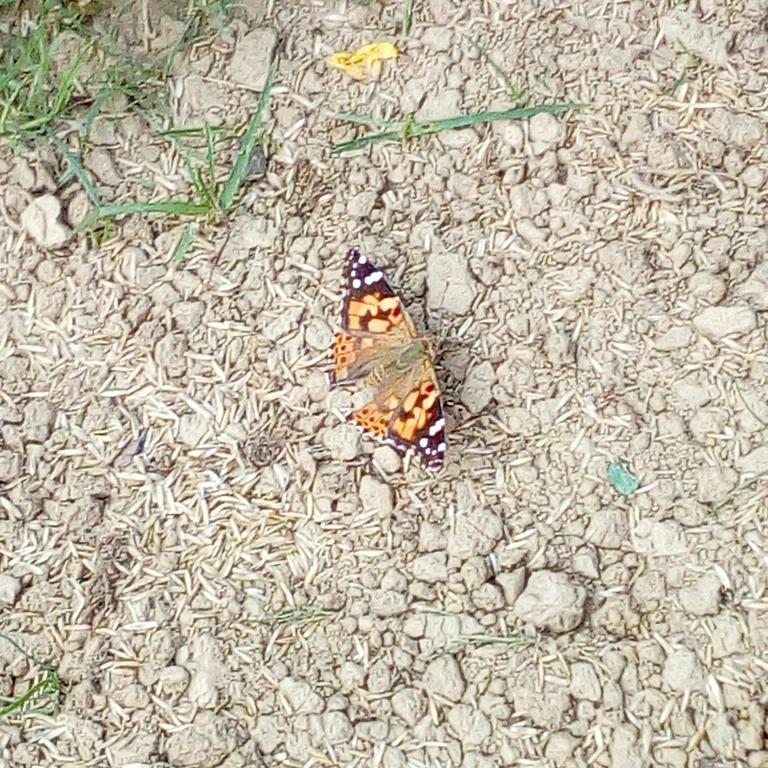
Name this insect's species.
Vanessa cardui
